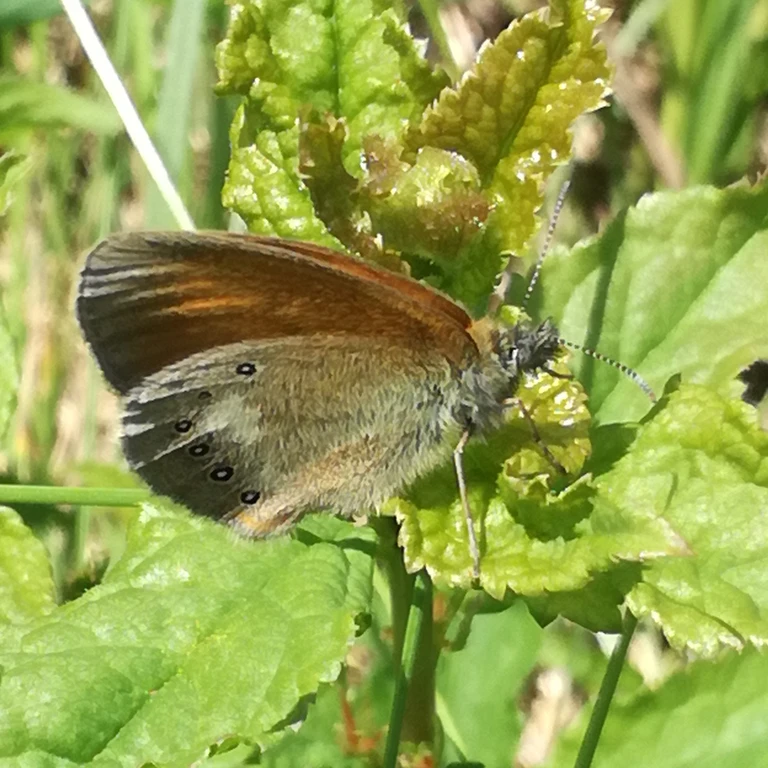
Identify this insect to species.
Coenonympha glycerion (also Coenonympha iphis)
